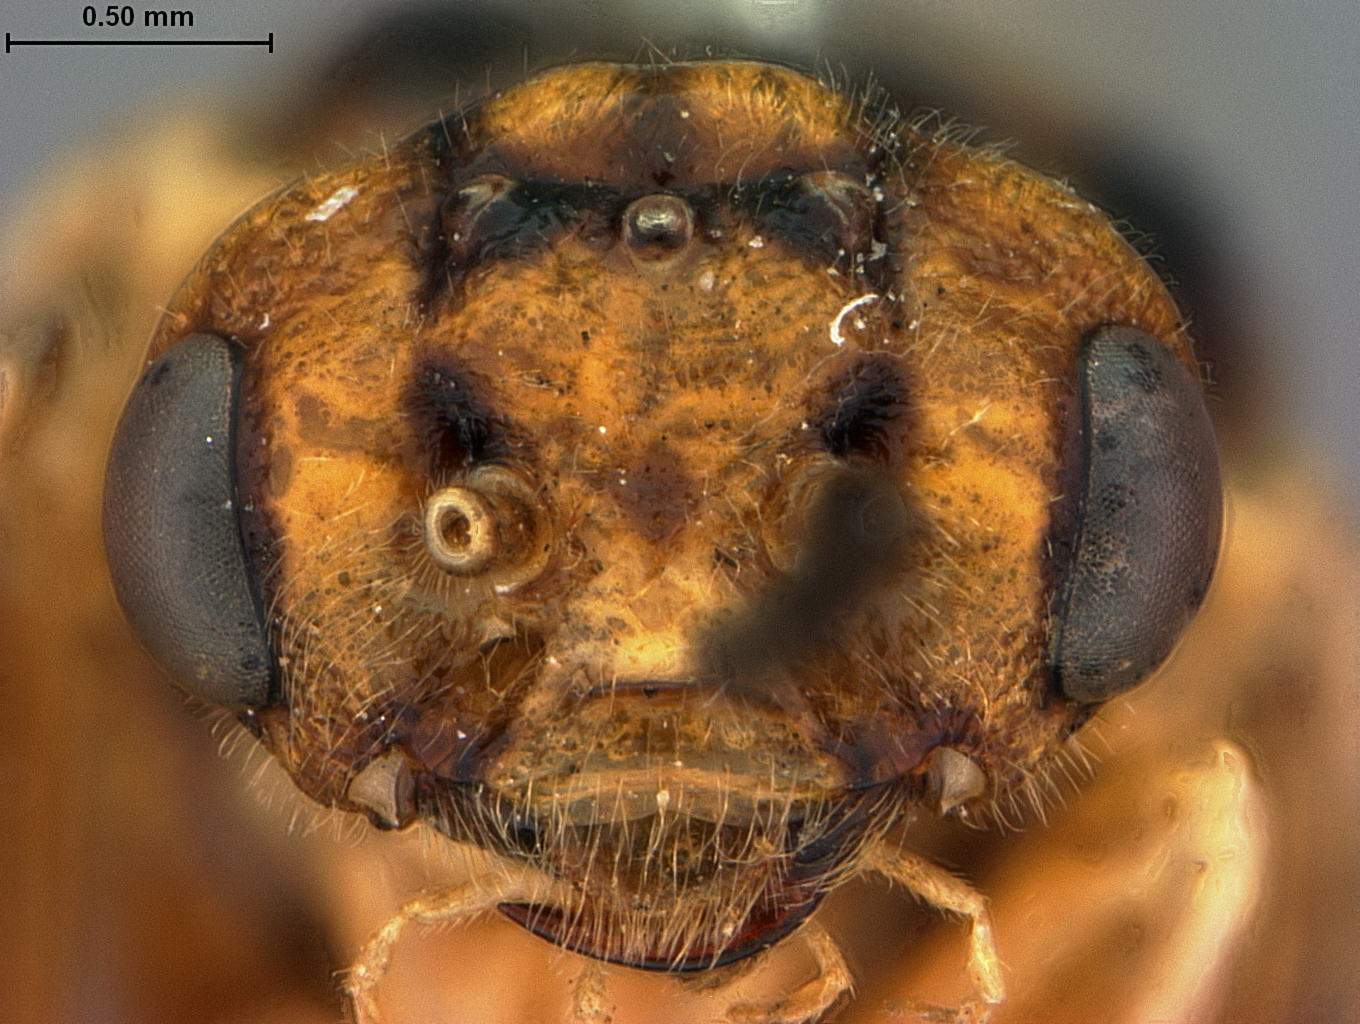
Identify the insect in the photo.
Neodiprion scutellatus
